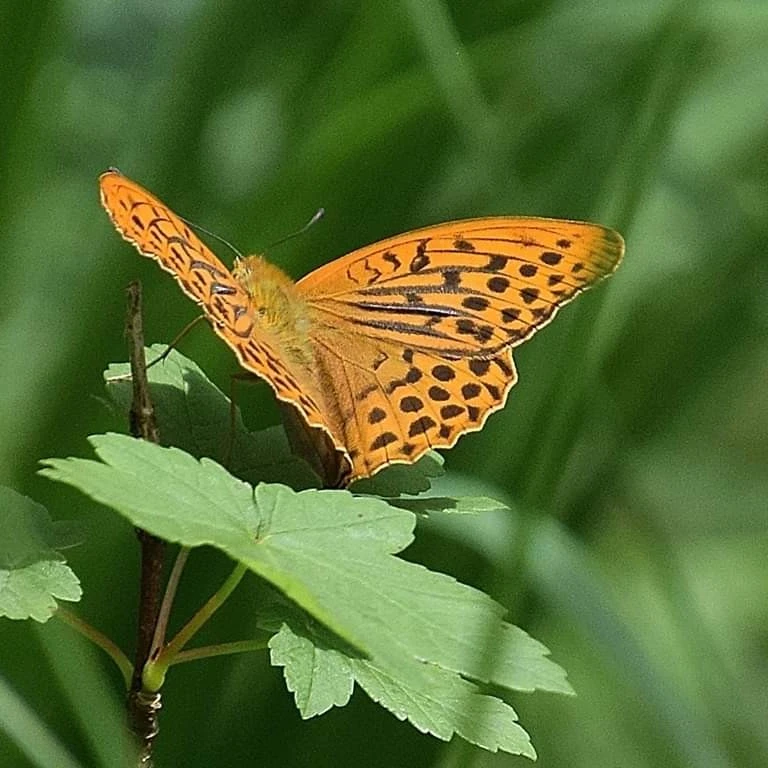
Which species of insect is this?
Argynnis paphia
